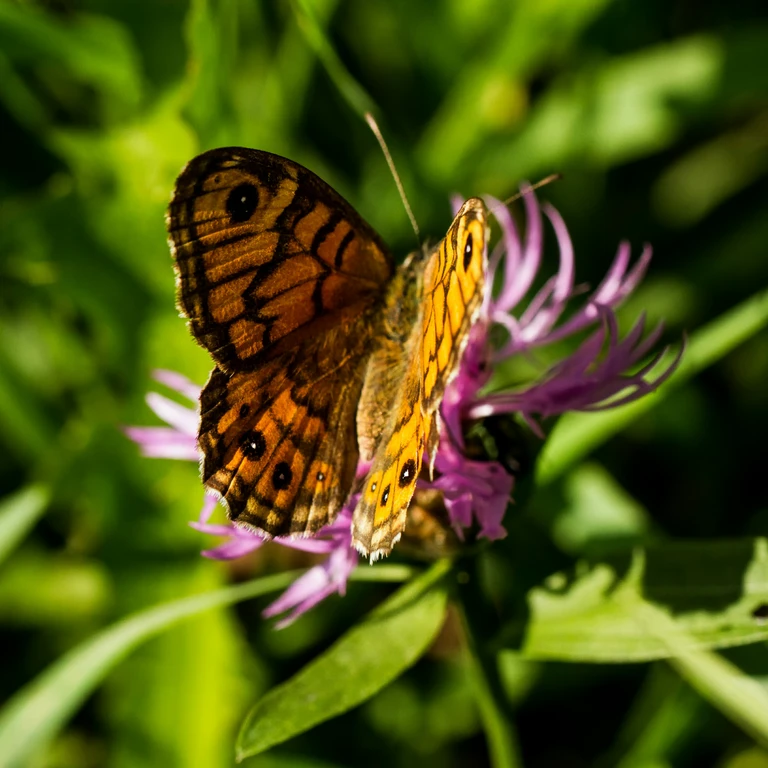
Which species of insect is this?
Lasiommata megera (also Pararge megera)
